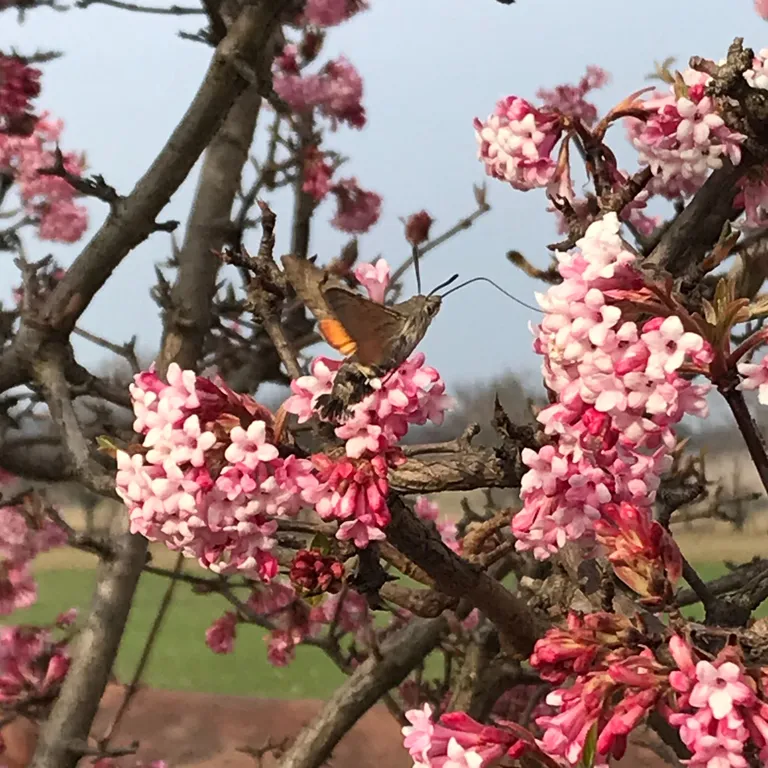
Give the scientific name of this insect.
Macroglossum stellatarum
